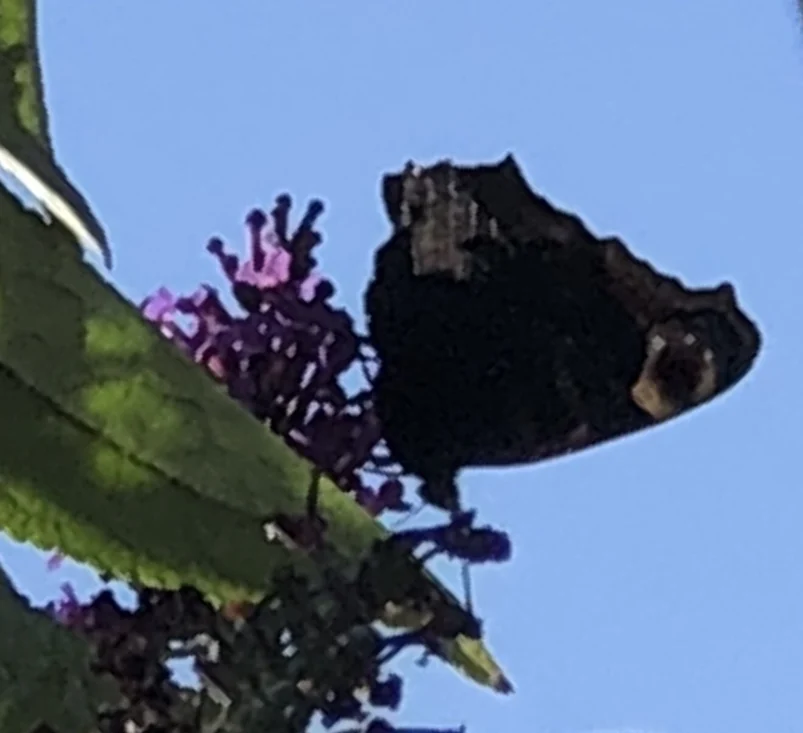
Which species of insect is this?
Aglais io
